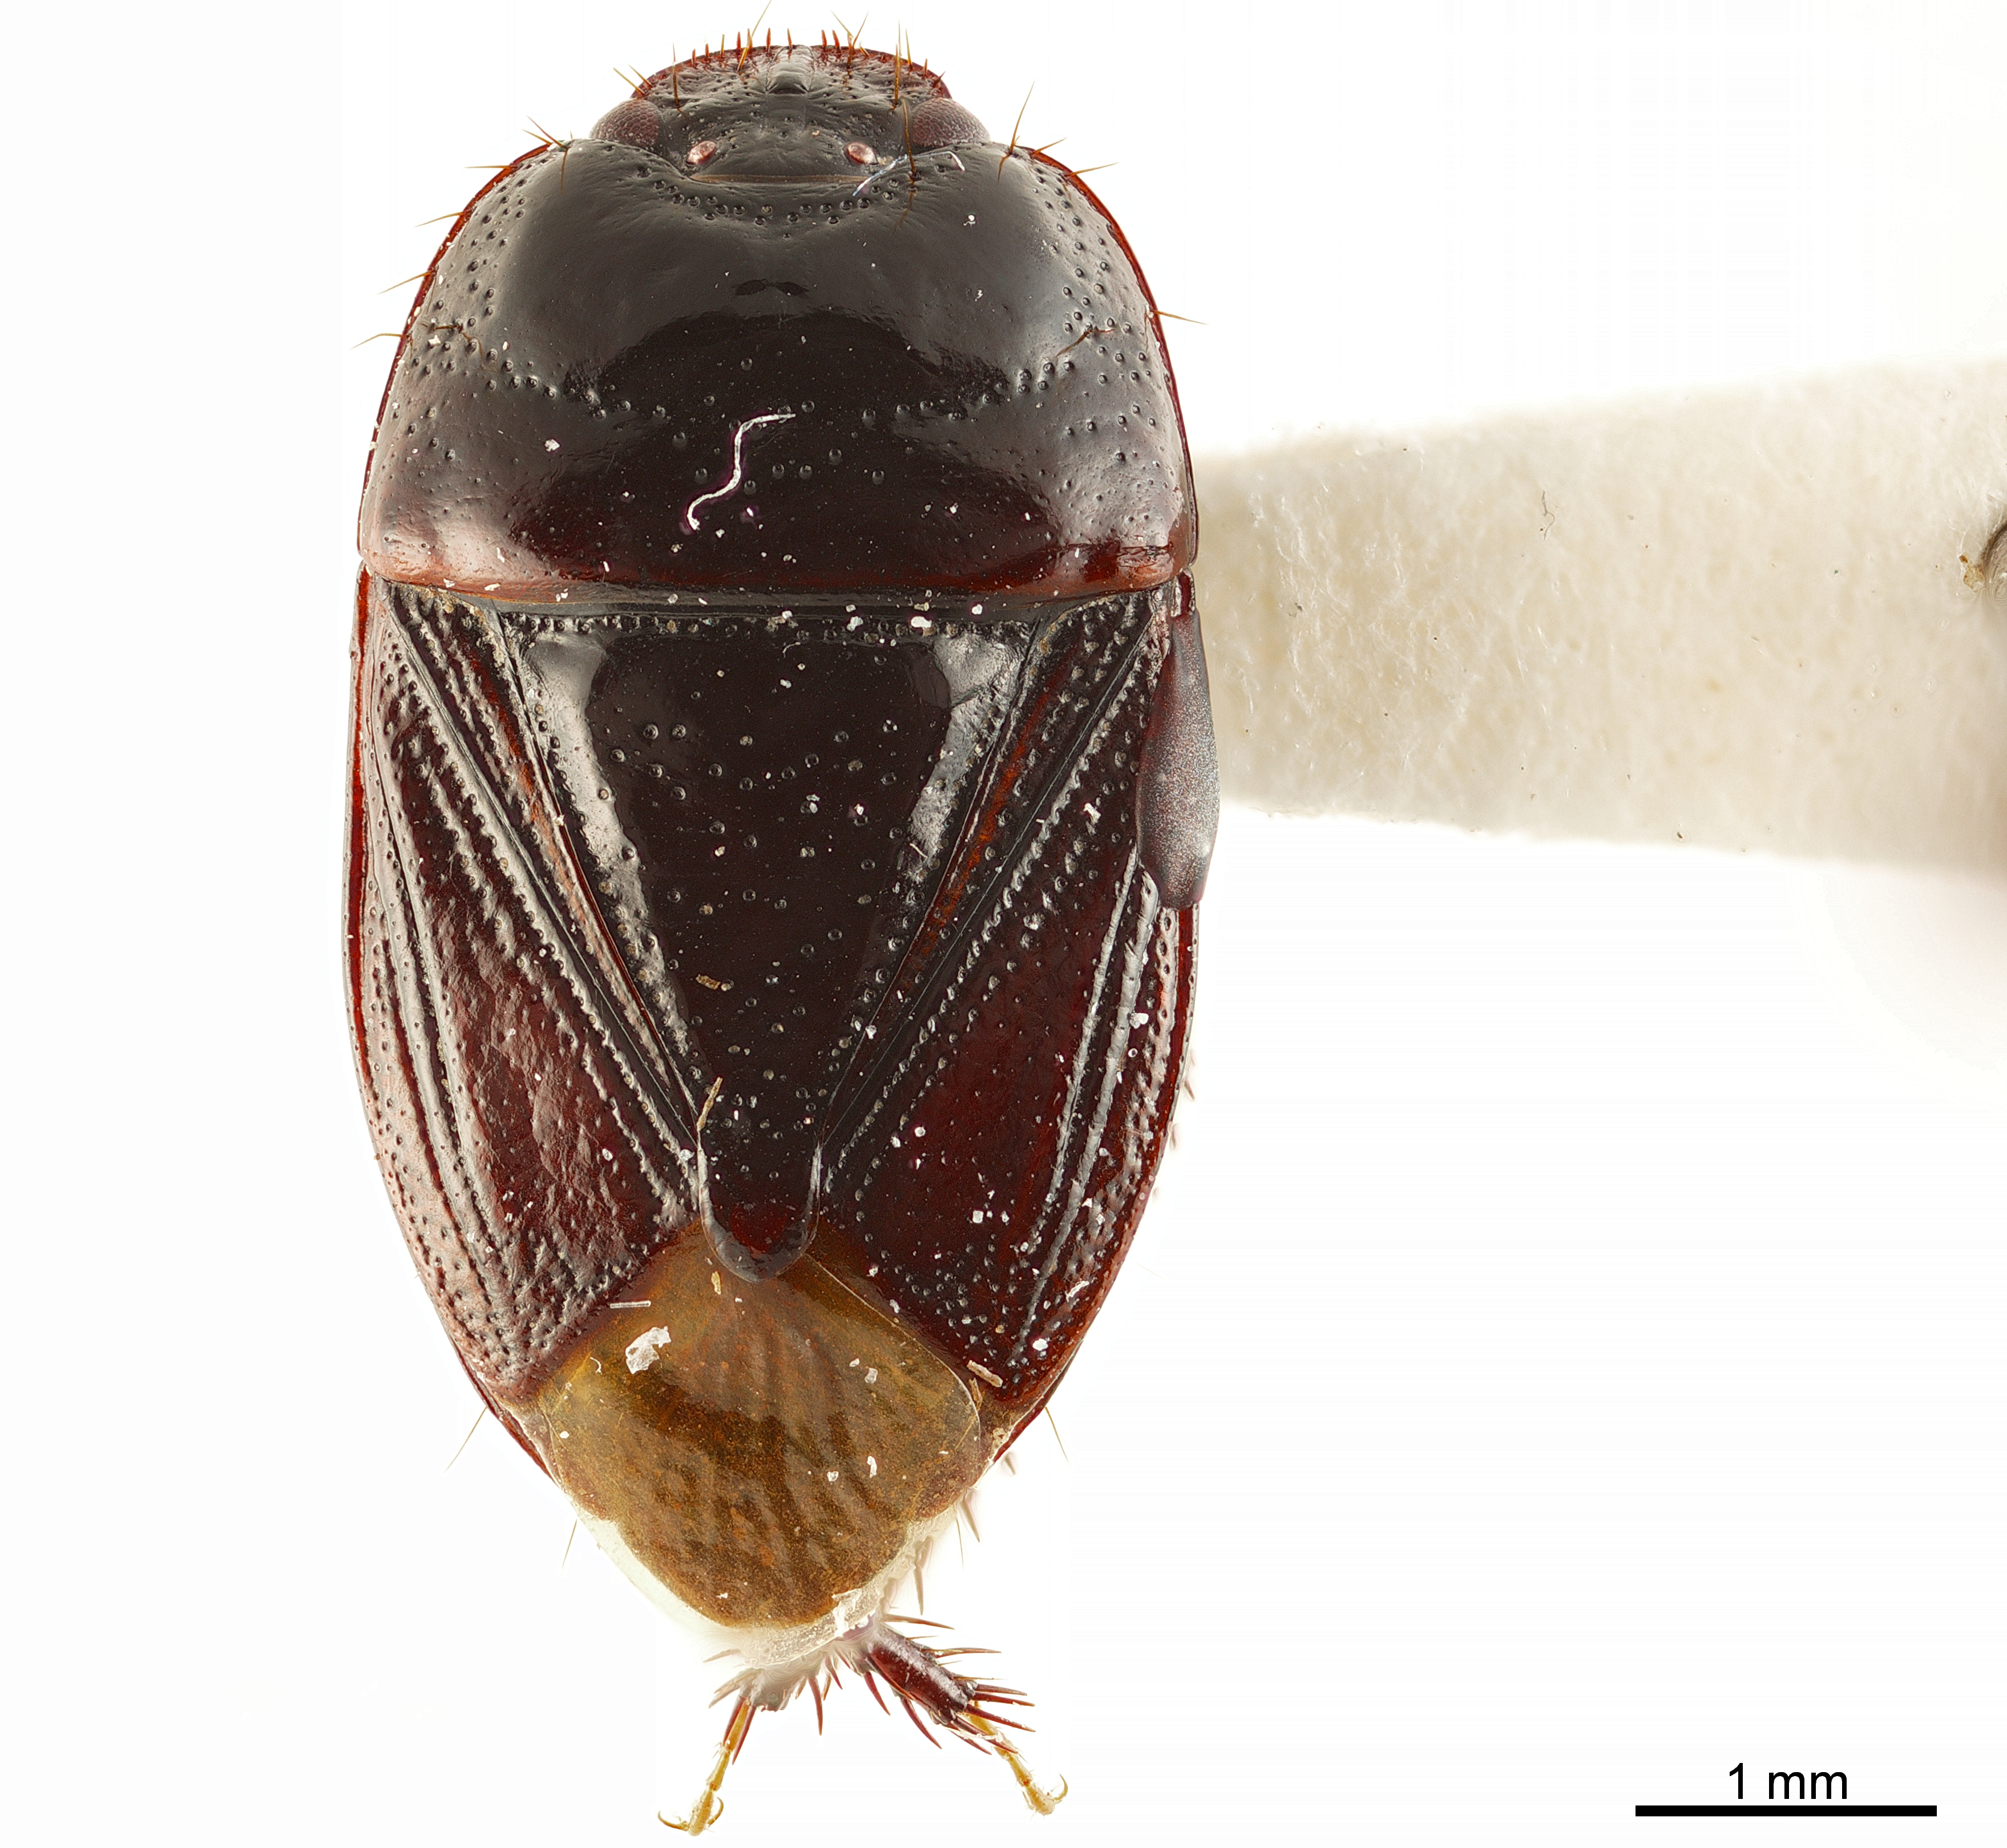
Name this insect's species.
Tominotus unisetosus
